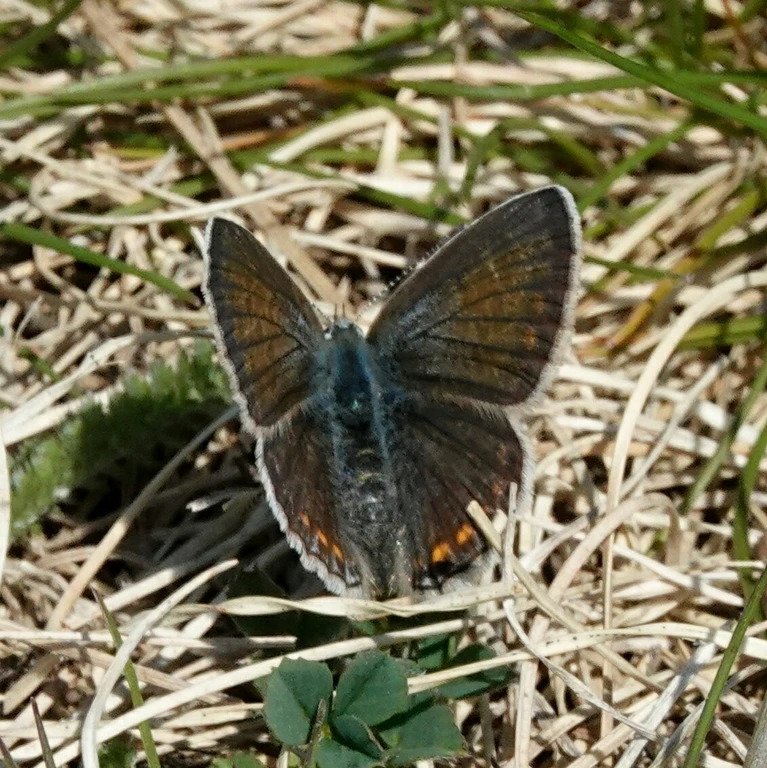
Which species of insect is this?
Polyommatus icarus
